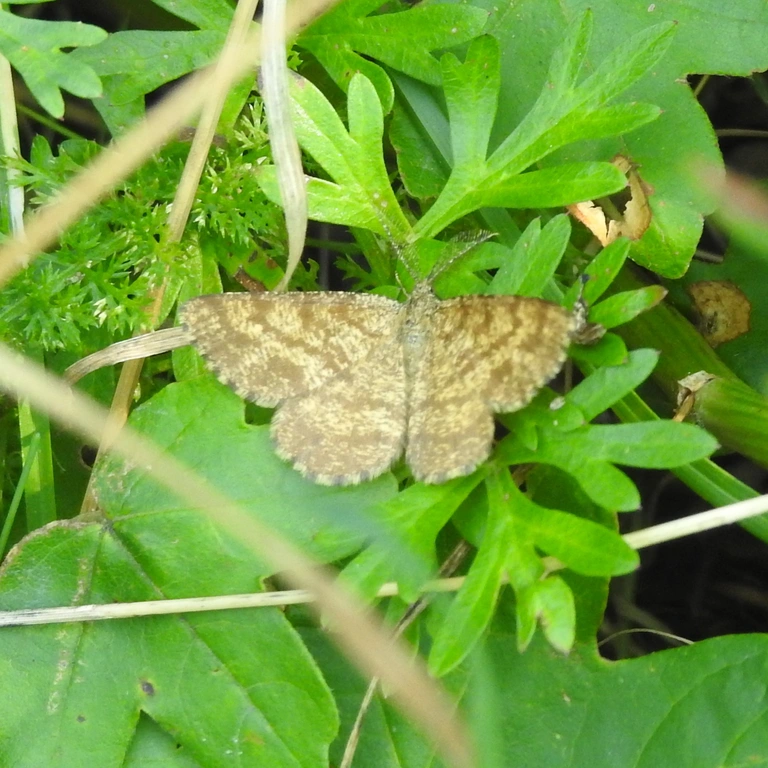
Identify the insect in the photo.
Ematurga atomaria
